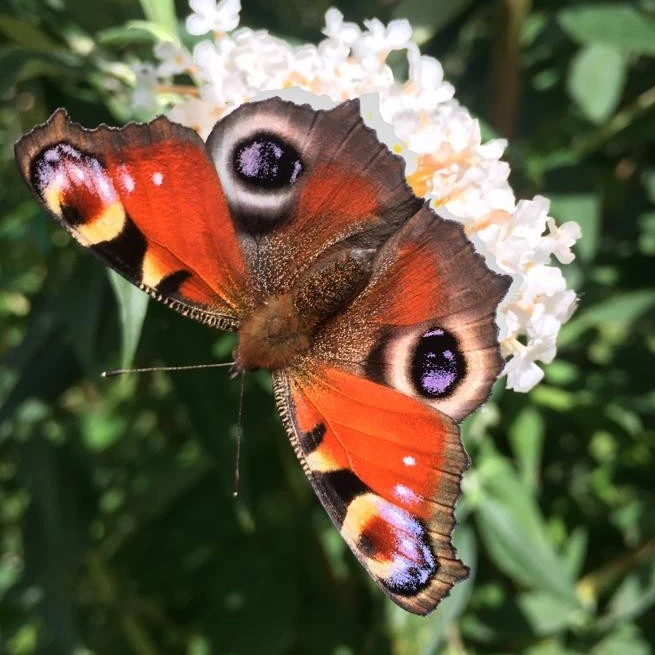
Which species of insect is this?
Aglais io
